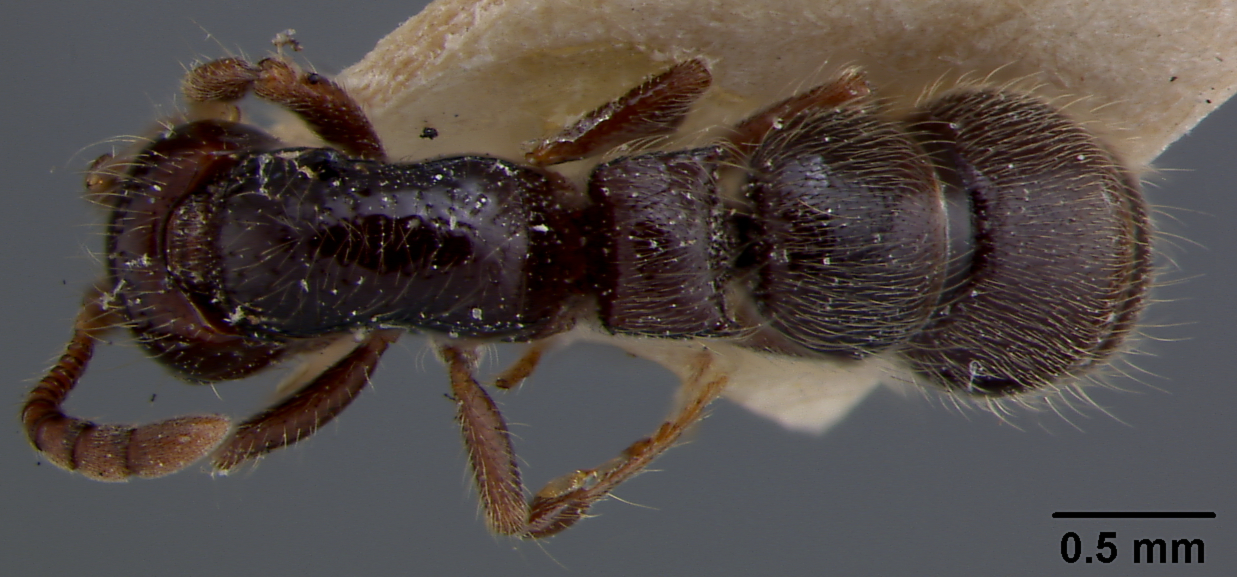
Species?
Phyracaces senescens
